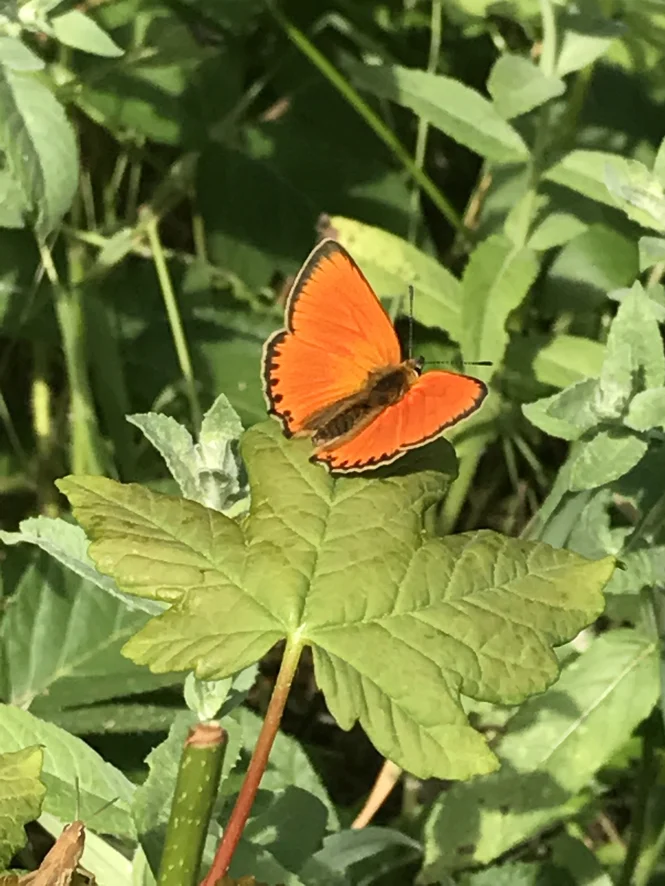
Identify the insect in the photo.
Lycaena virgaureae
